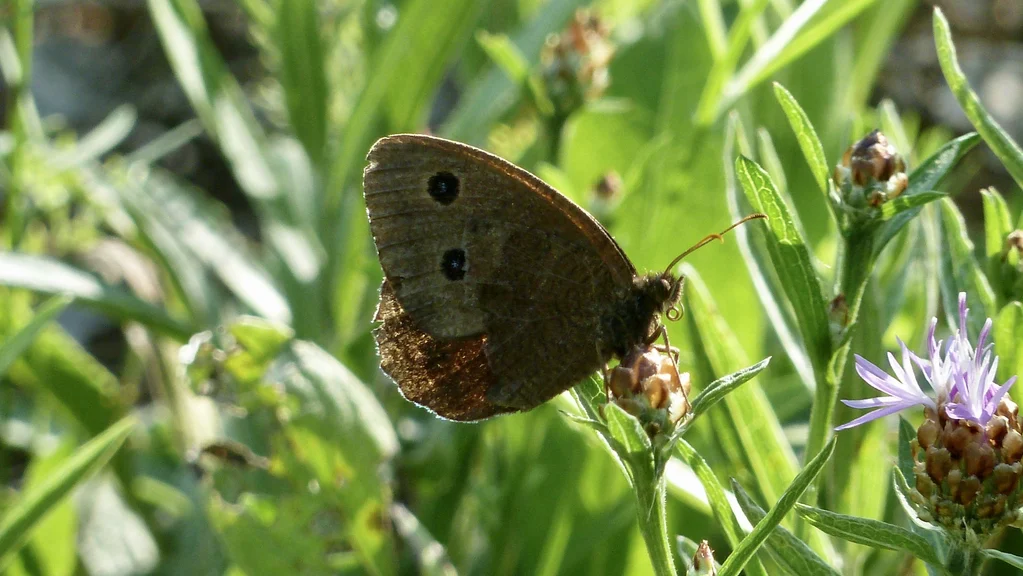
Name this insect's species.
Minois dryas
